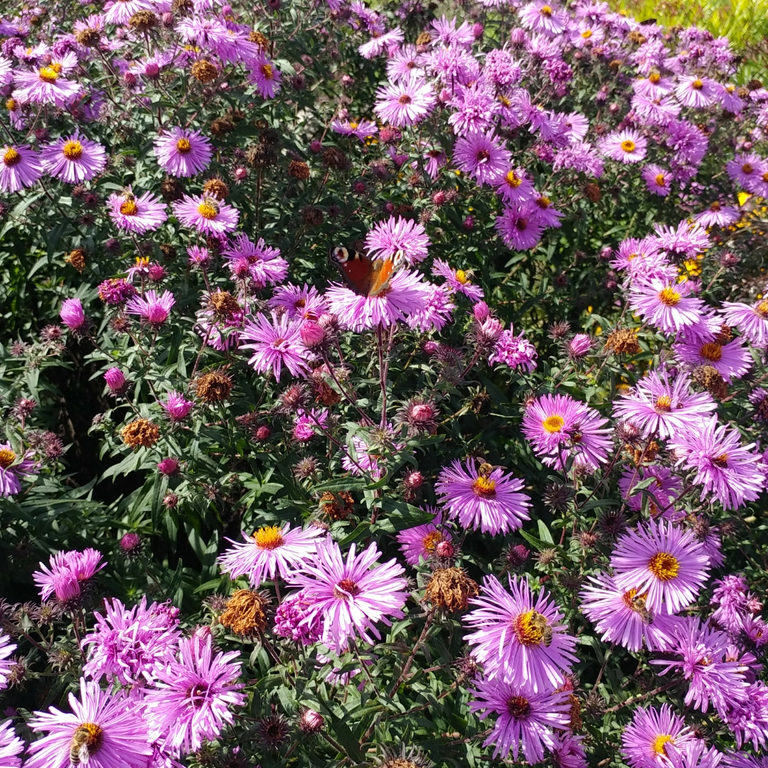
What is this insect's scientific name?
Aglais io
